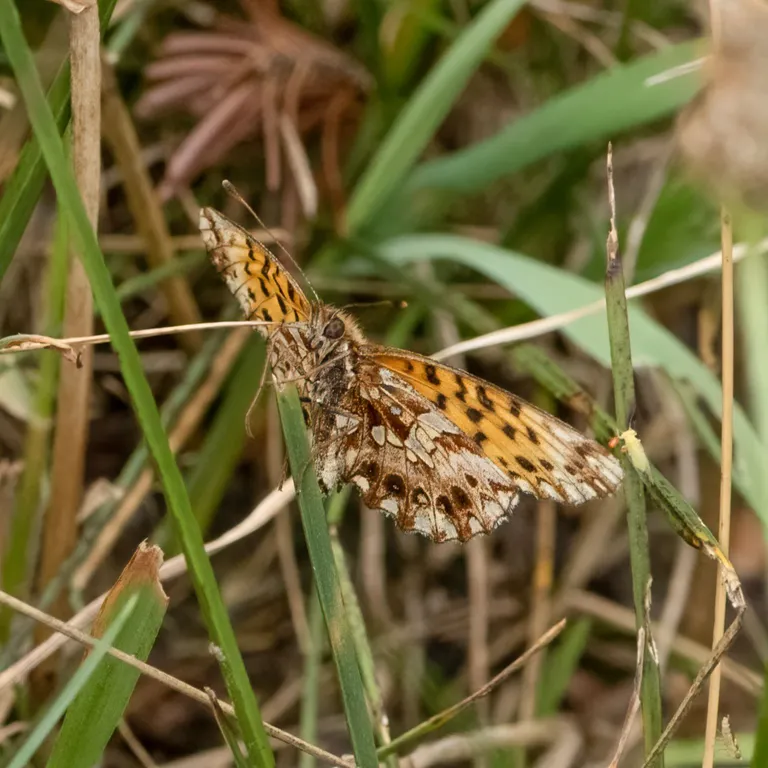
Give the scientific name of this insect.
Boloria dia
